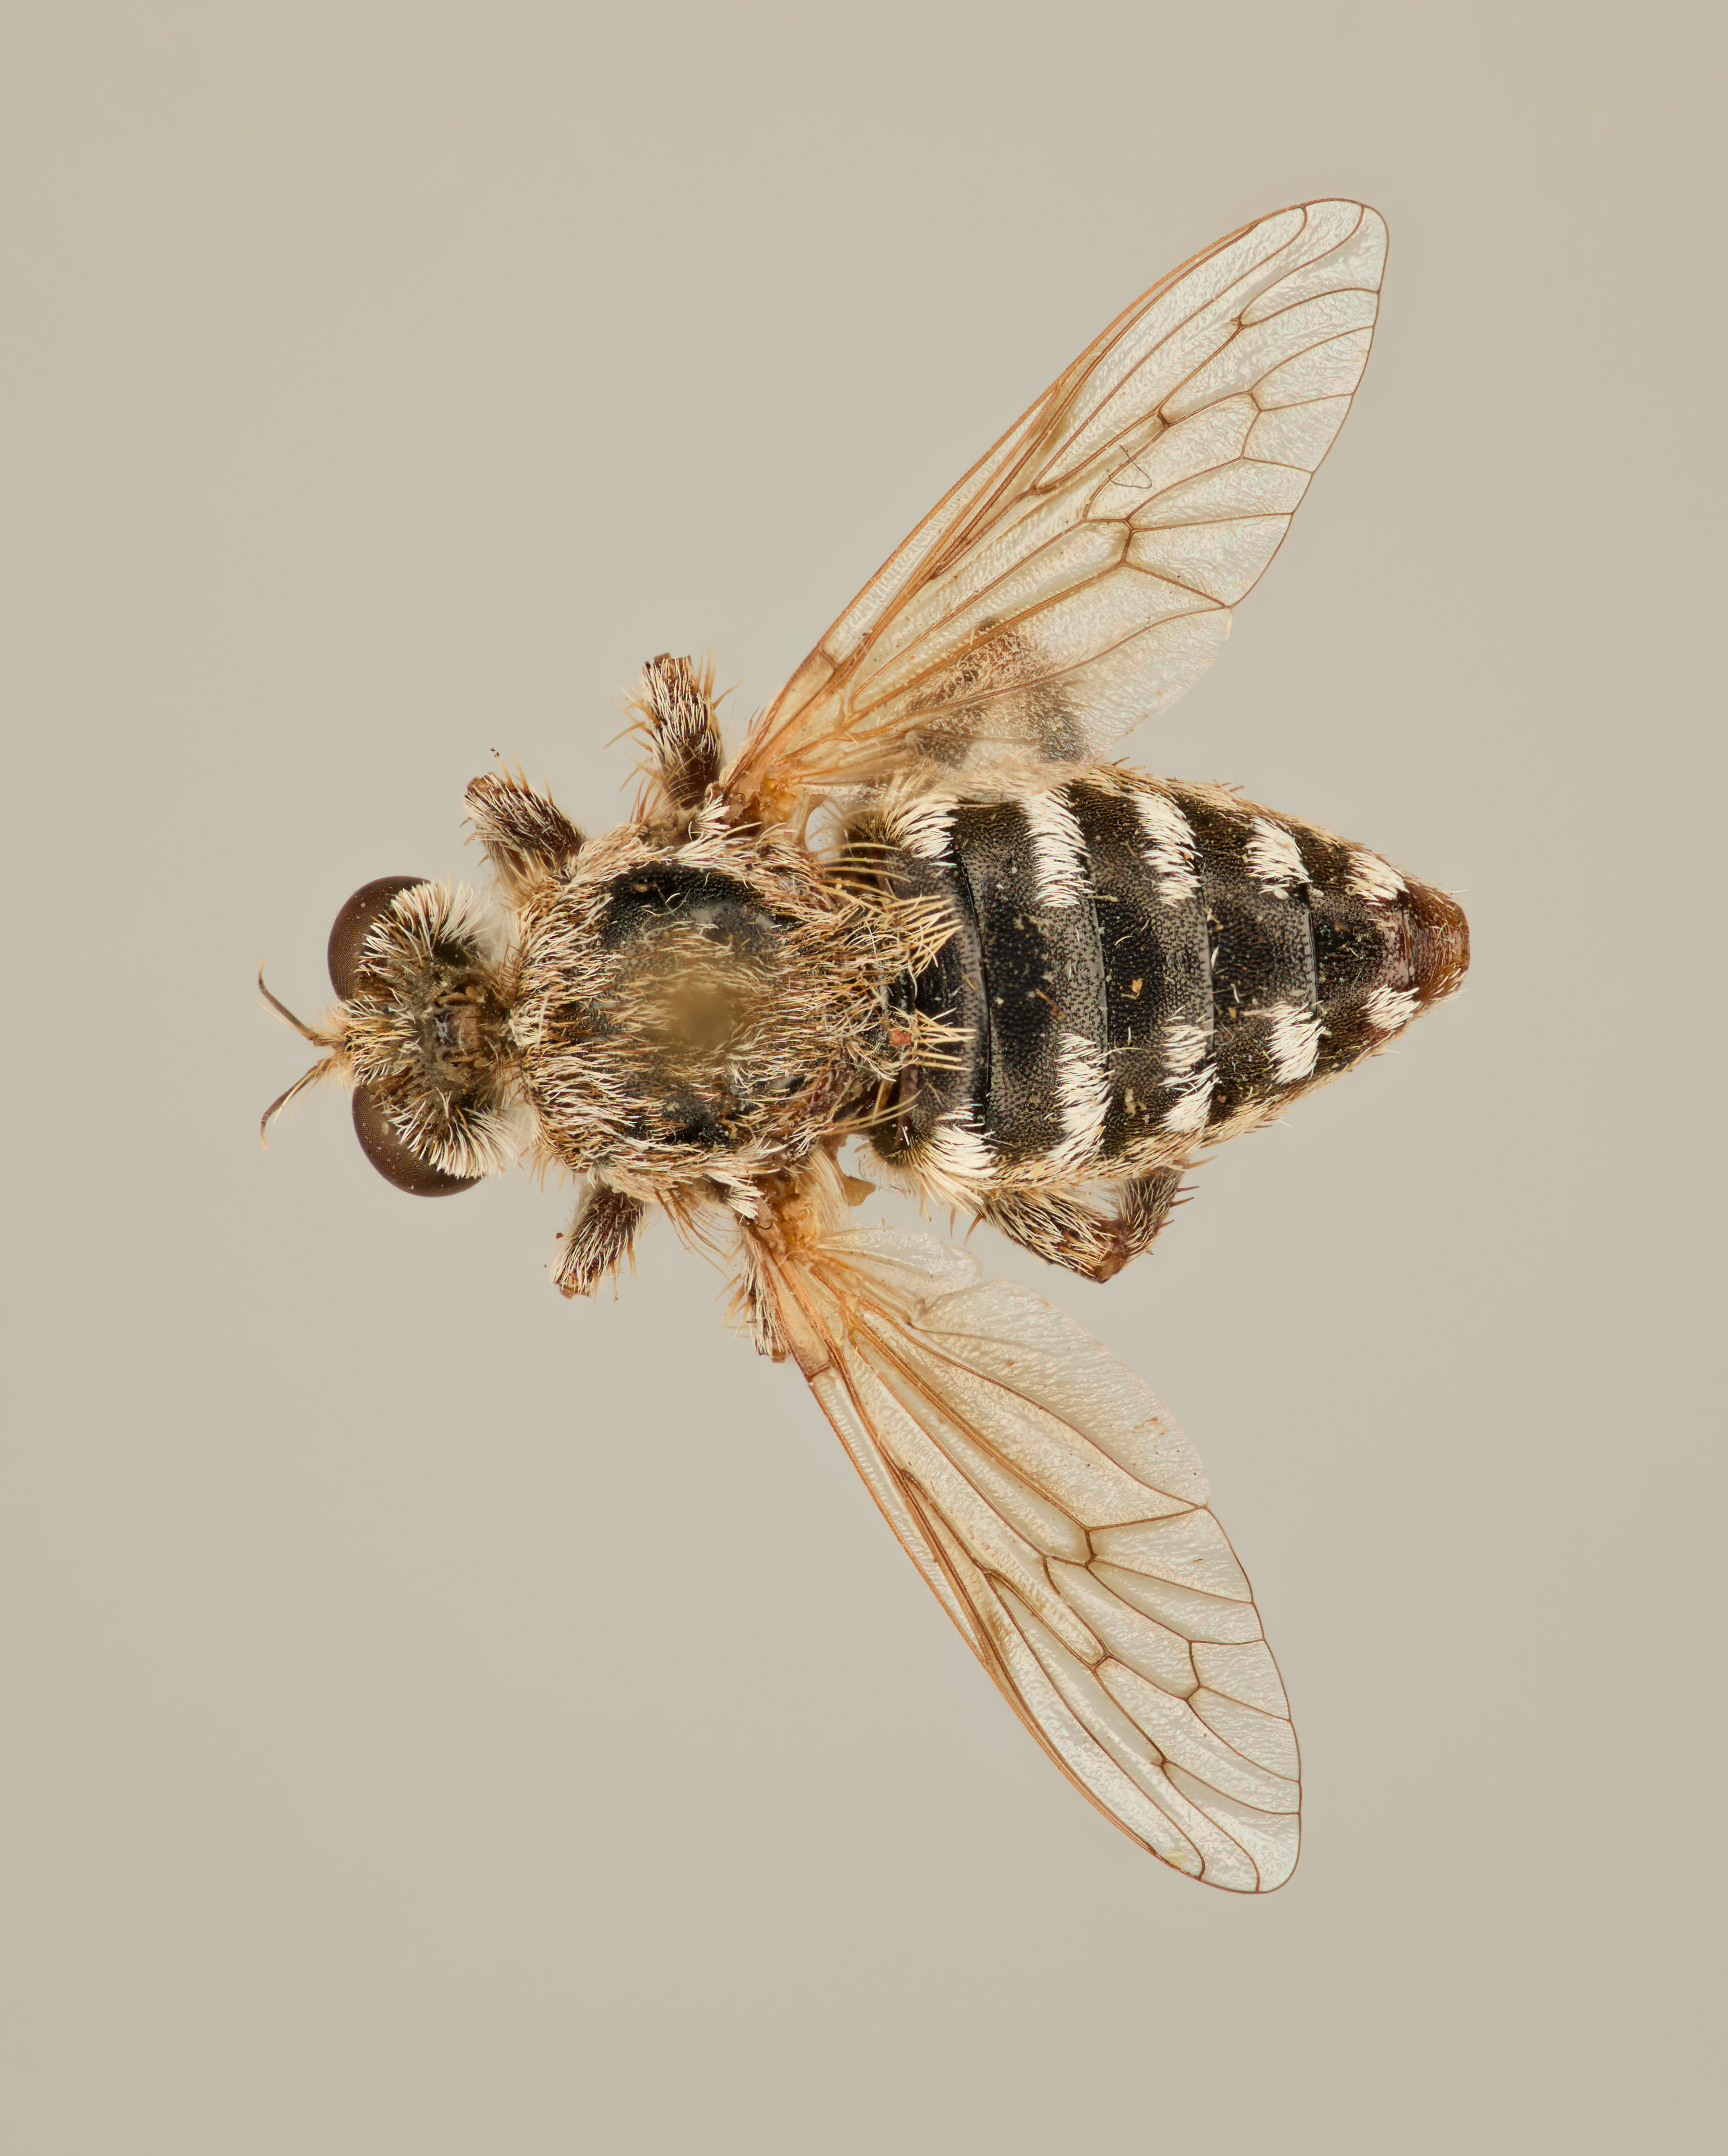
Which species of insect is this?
Acnephalomyia platygaster
